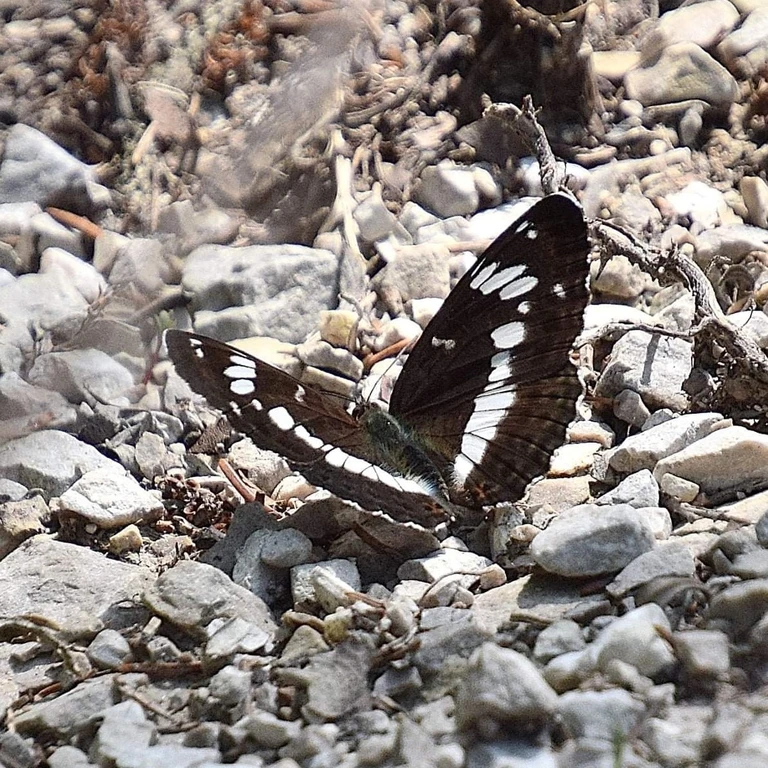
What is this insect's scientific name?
Limenitis camilla (also Ladoga camilla)
